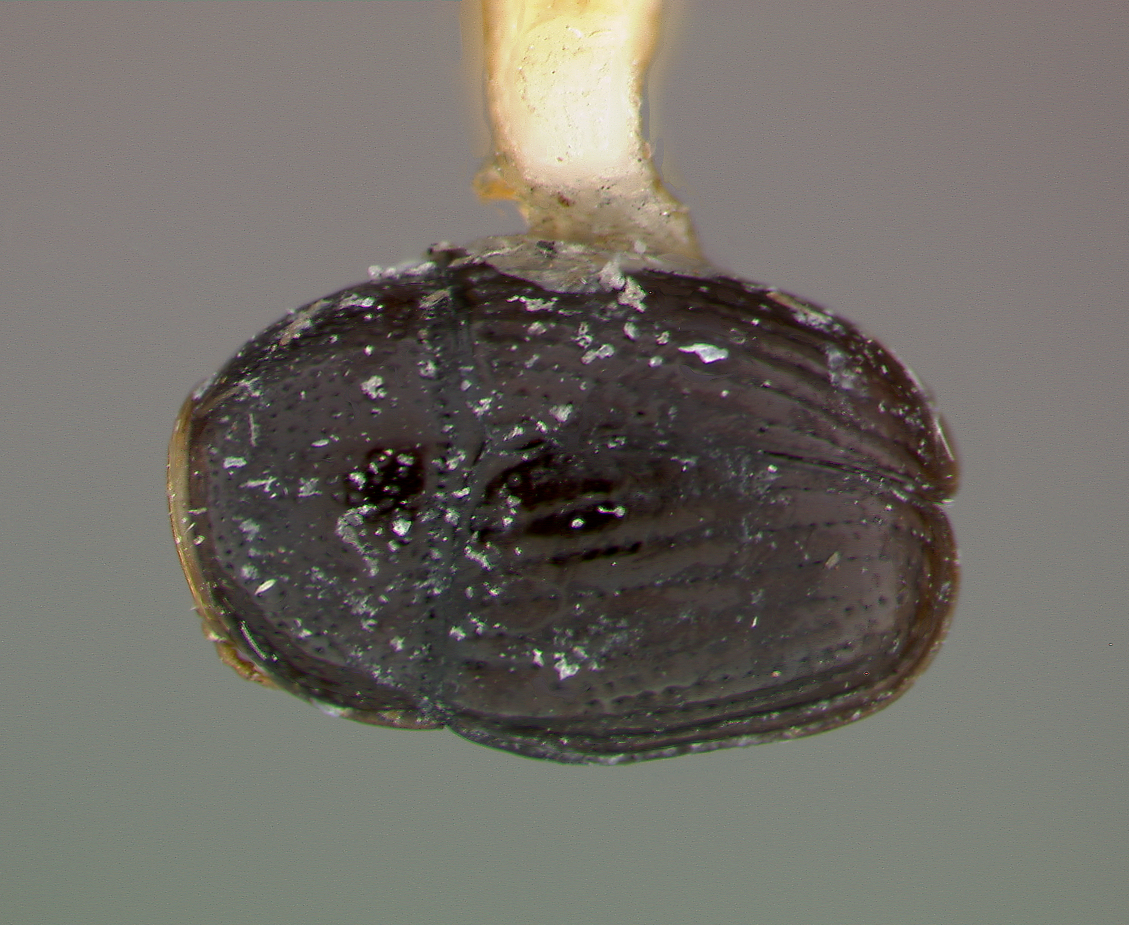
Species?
Coenobius weisei
